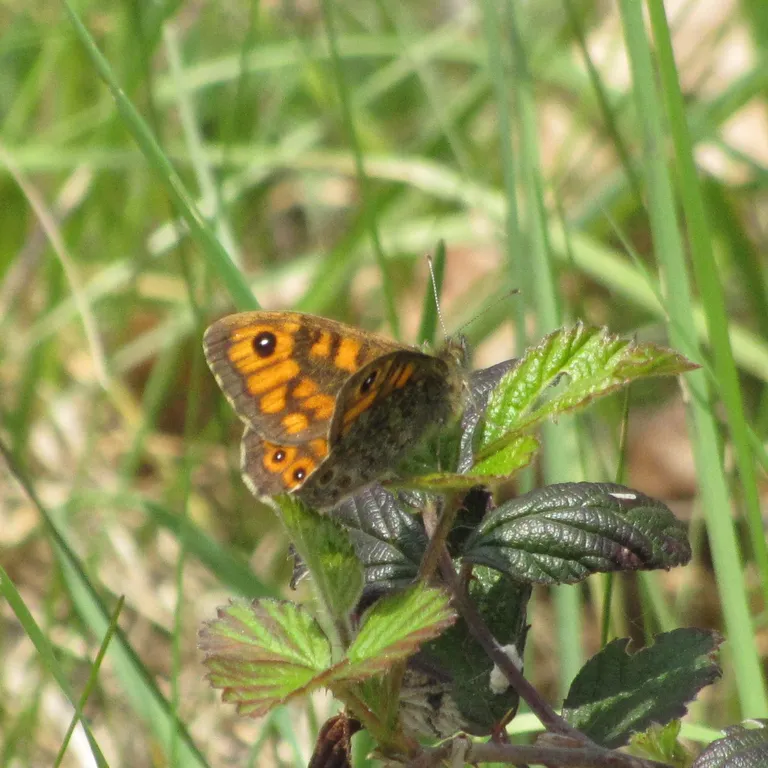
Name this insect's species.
Lasiommata megera (also Pararge megera)
